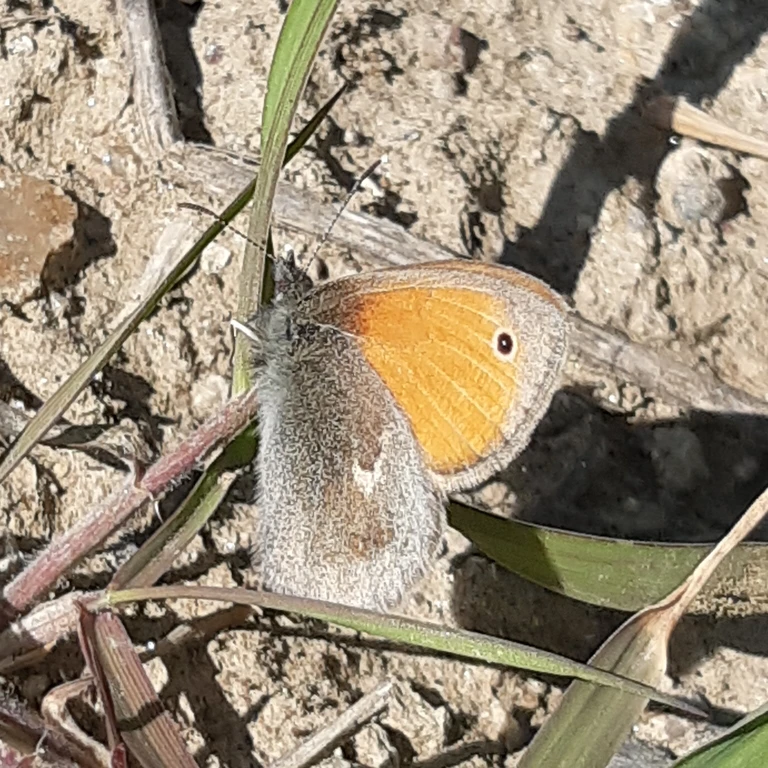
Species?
Coenonympha pamphilus
